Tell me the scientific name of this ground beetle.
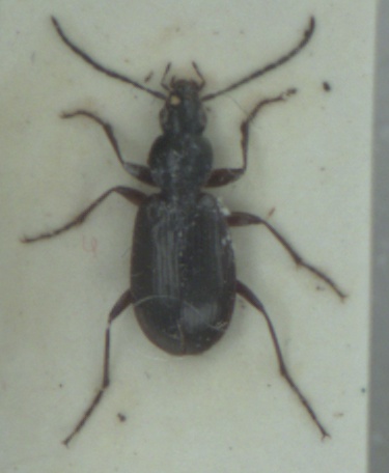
Agonum thoreyi
